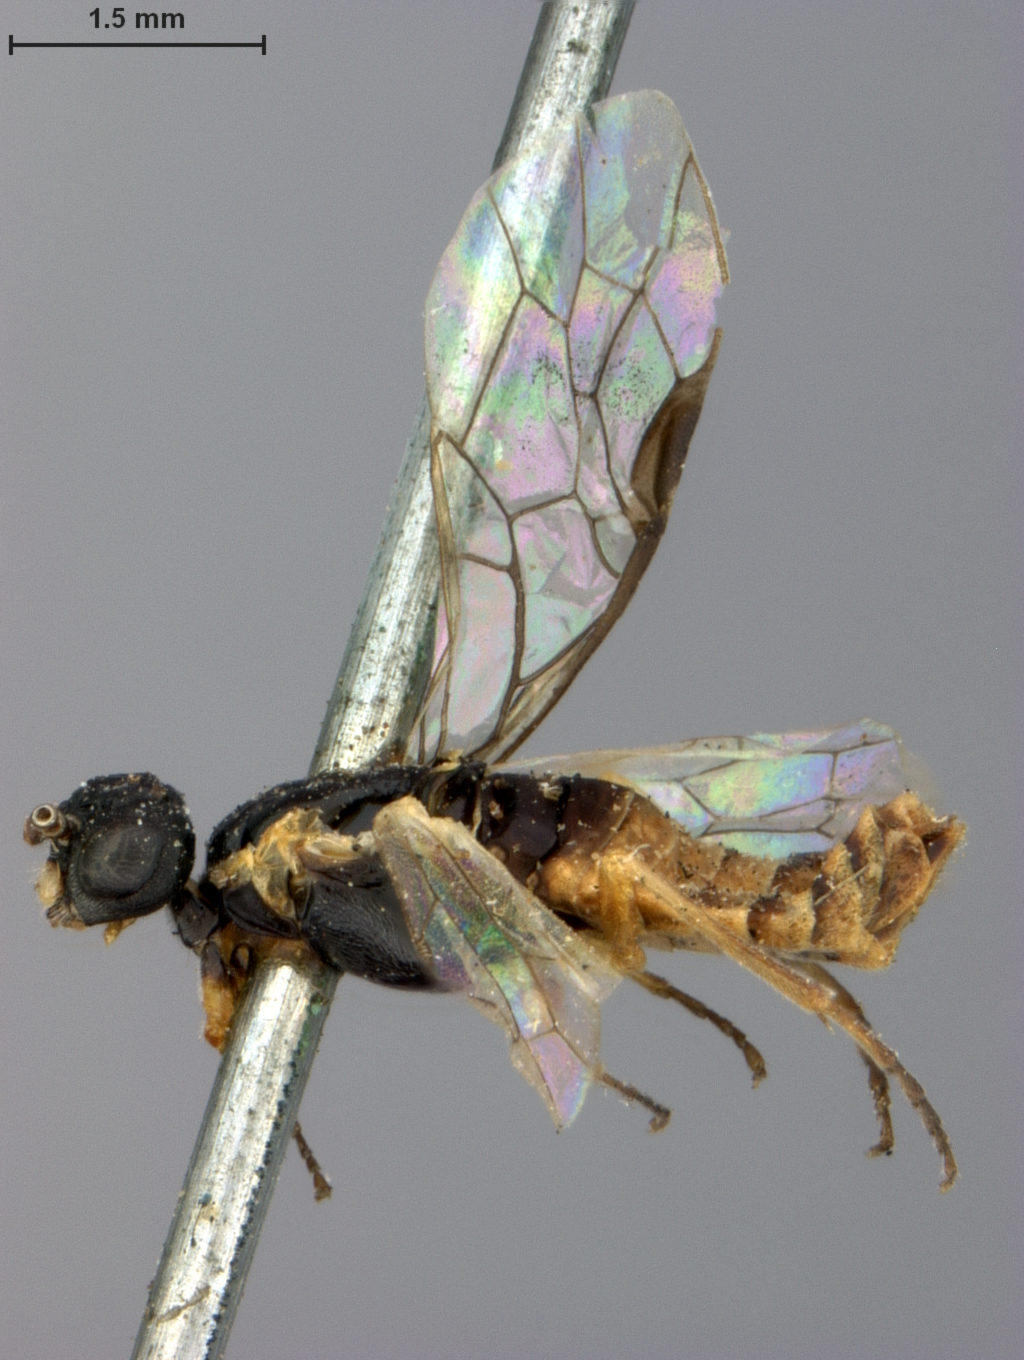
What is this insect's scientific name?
Paraselandria rufigastra
